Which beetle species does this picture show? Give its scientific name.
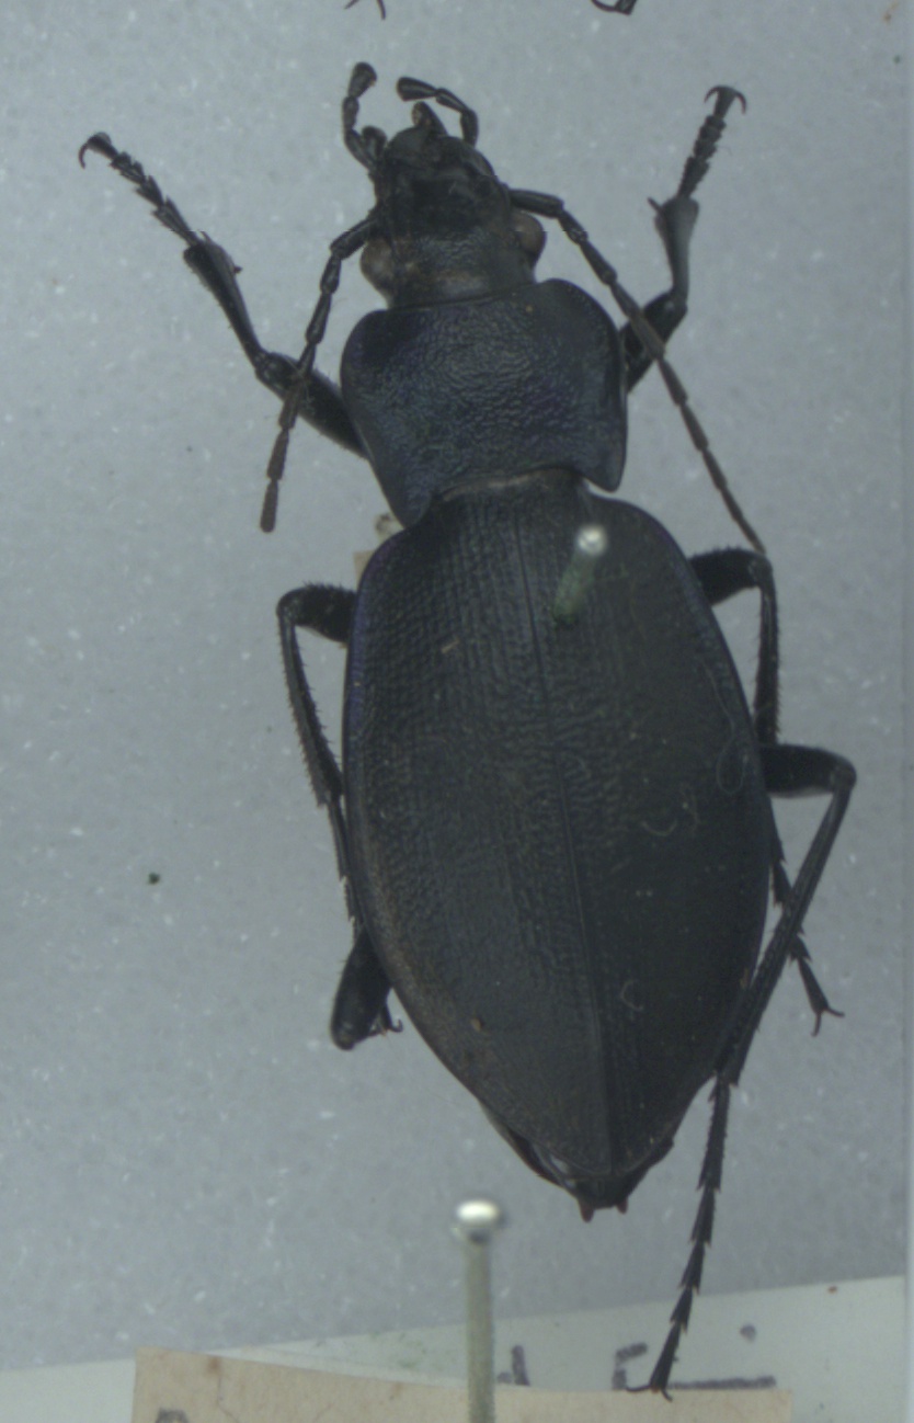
Carabus problematicus
